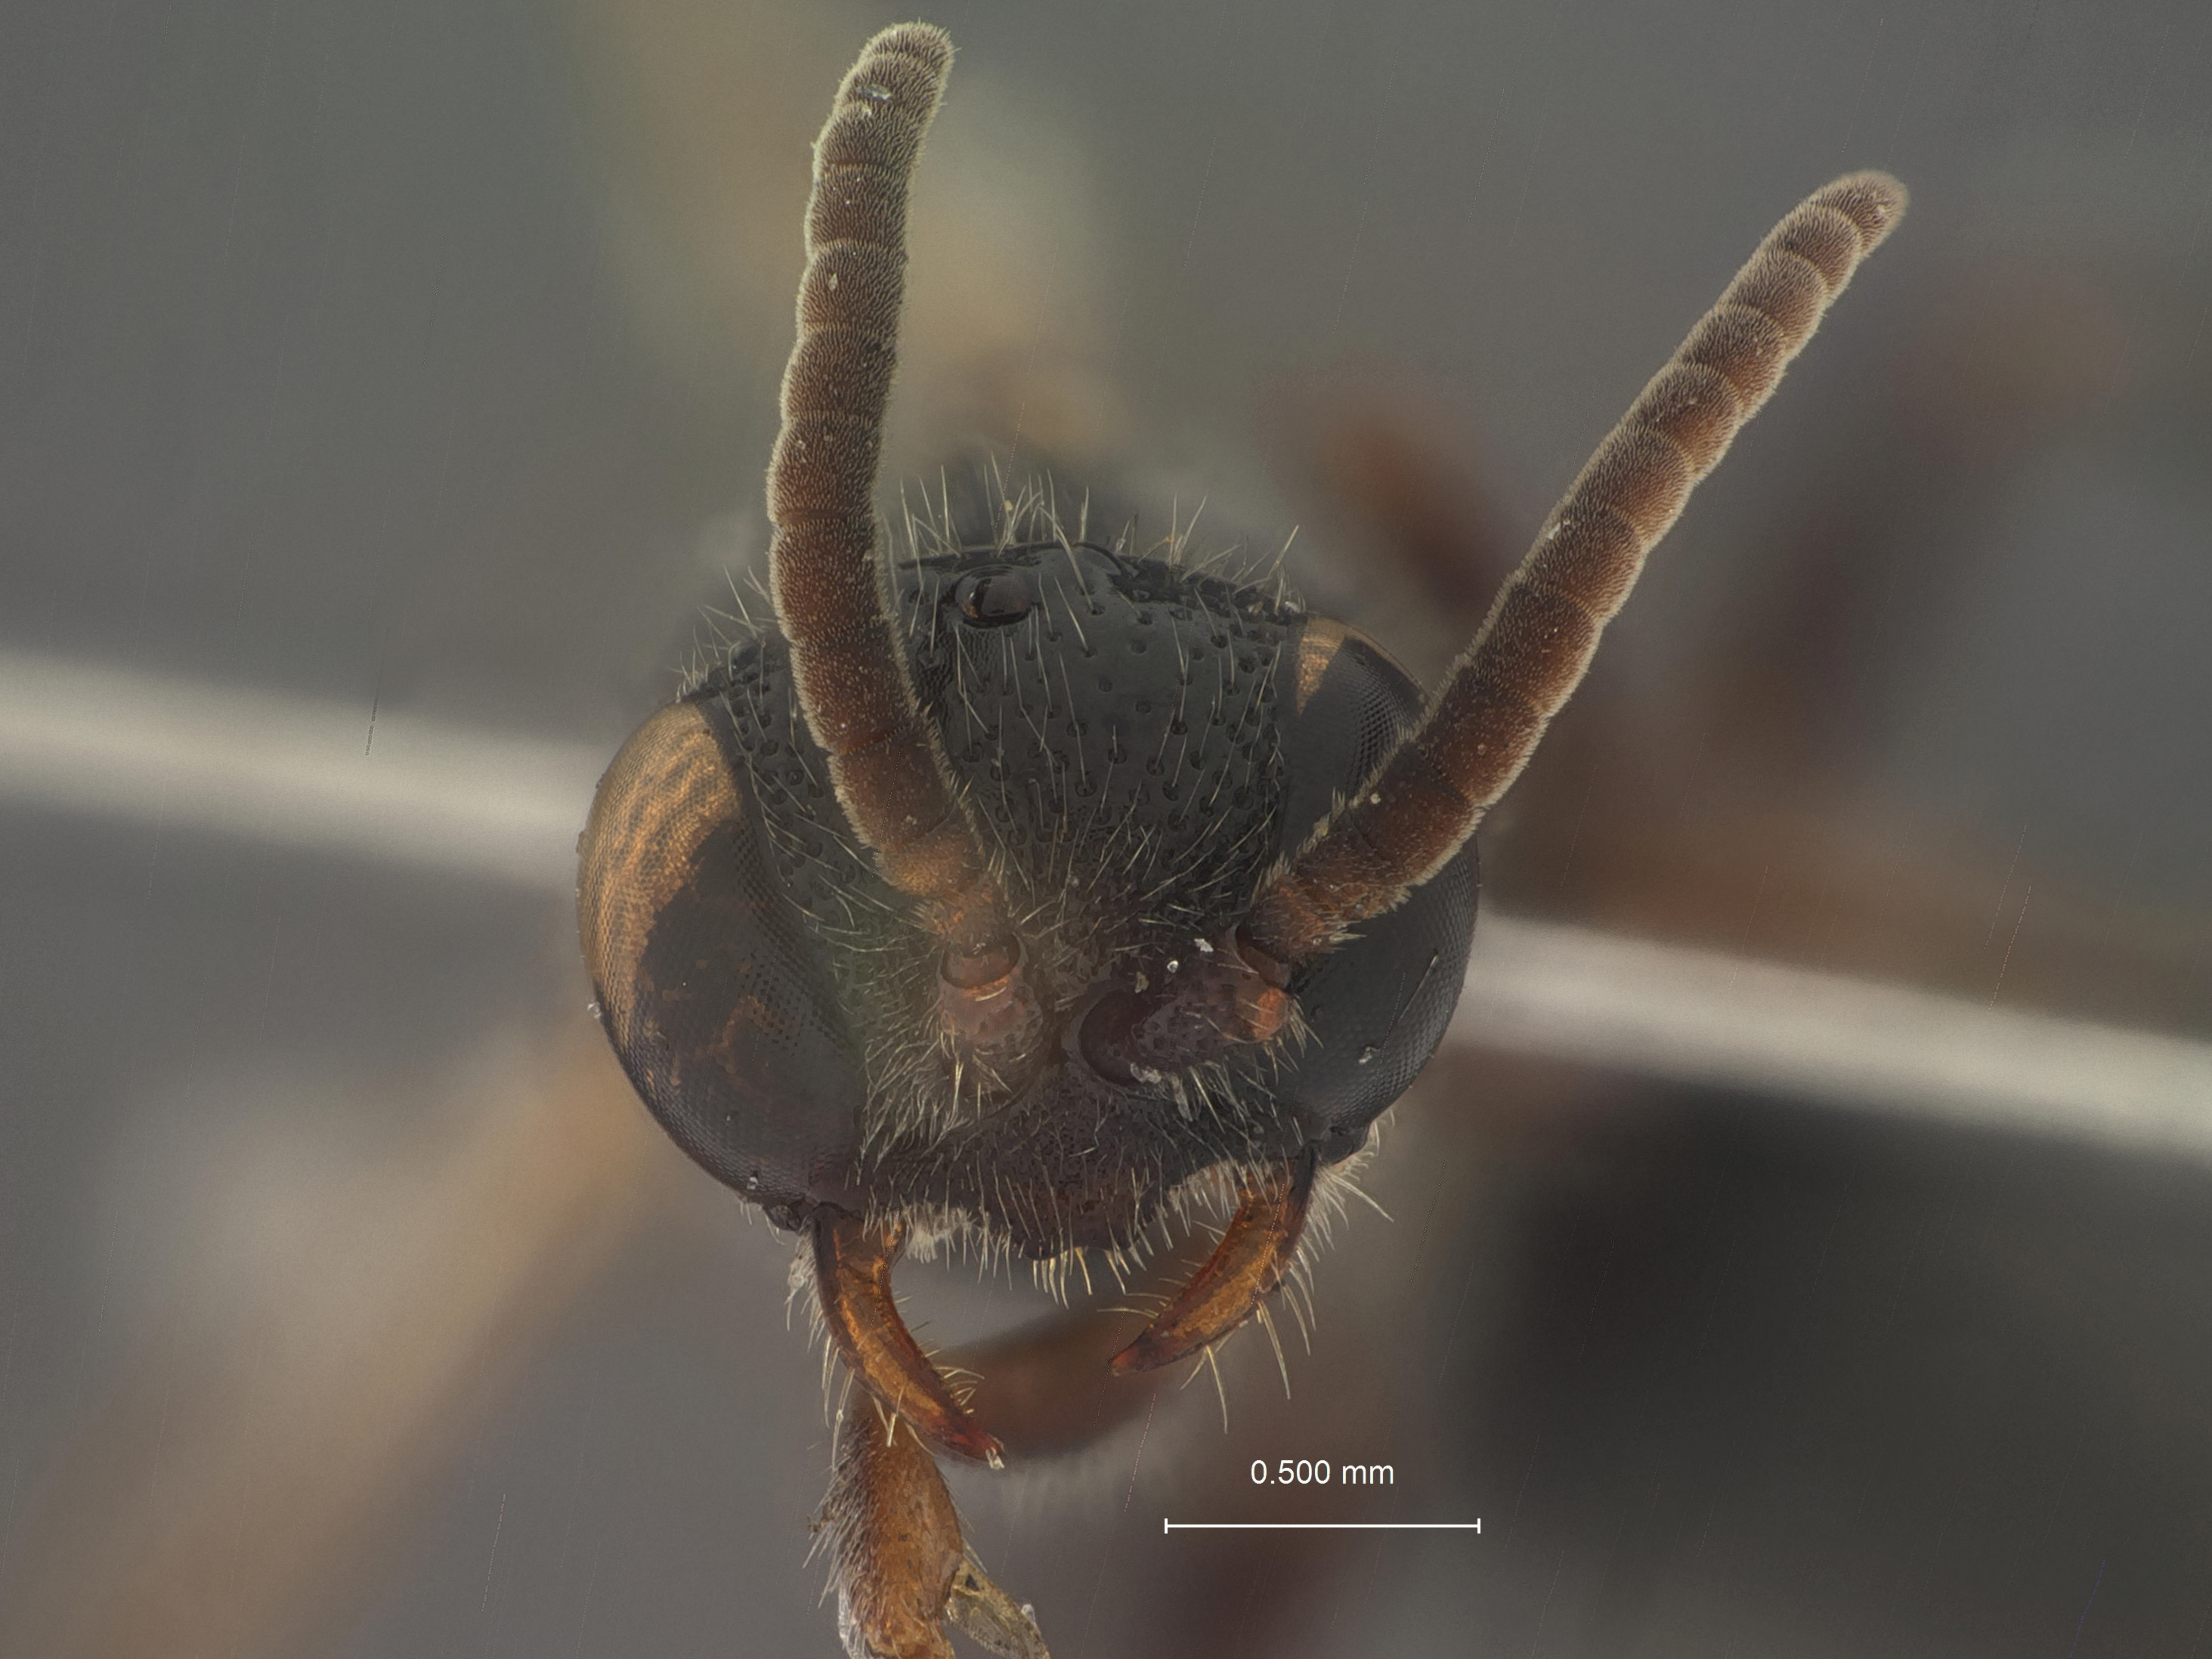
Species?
Tiphia ashmeadi
